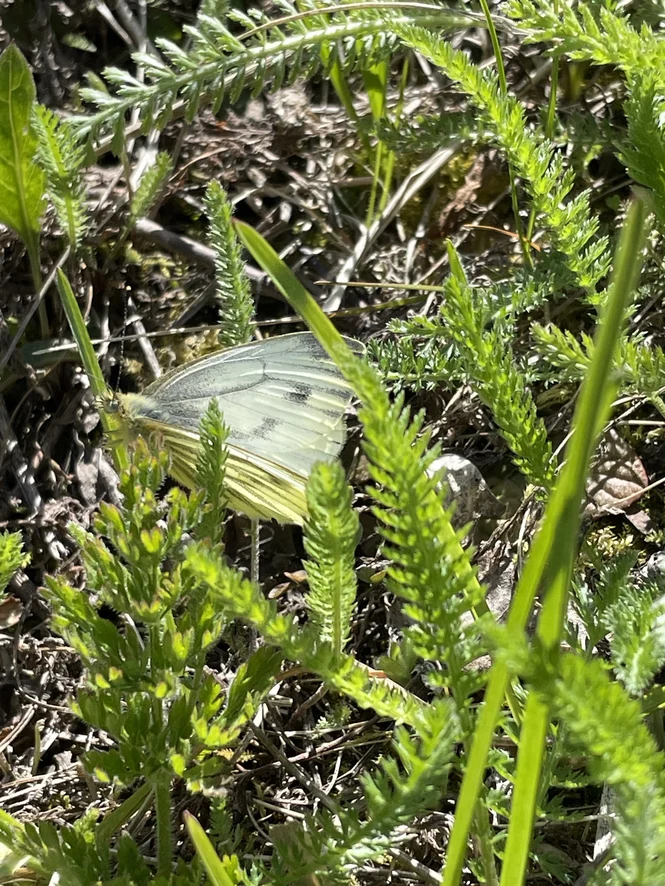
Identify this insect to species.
Pieris napi
